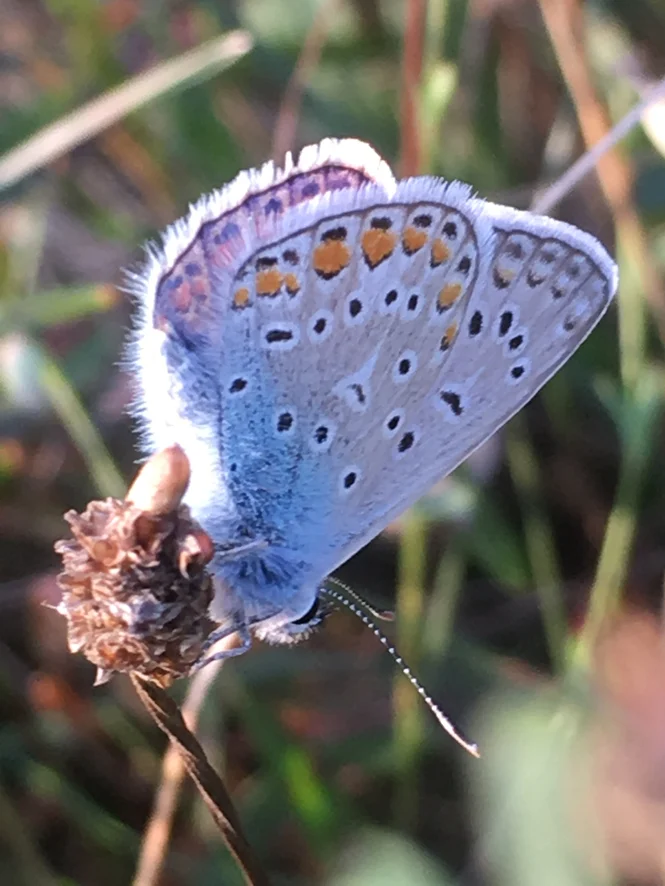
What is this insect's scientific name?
Polyommatus icarus
